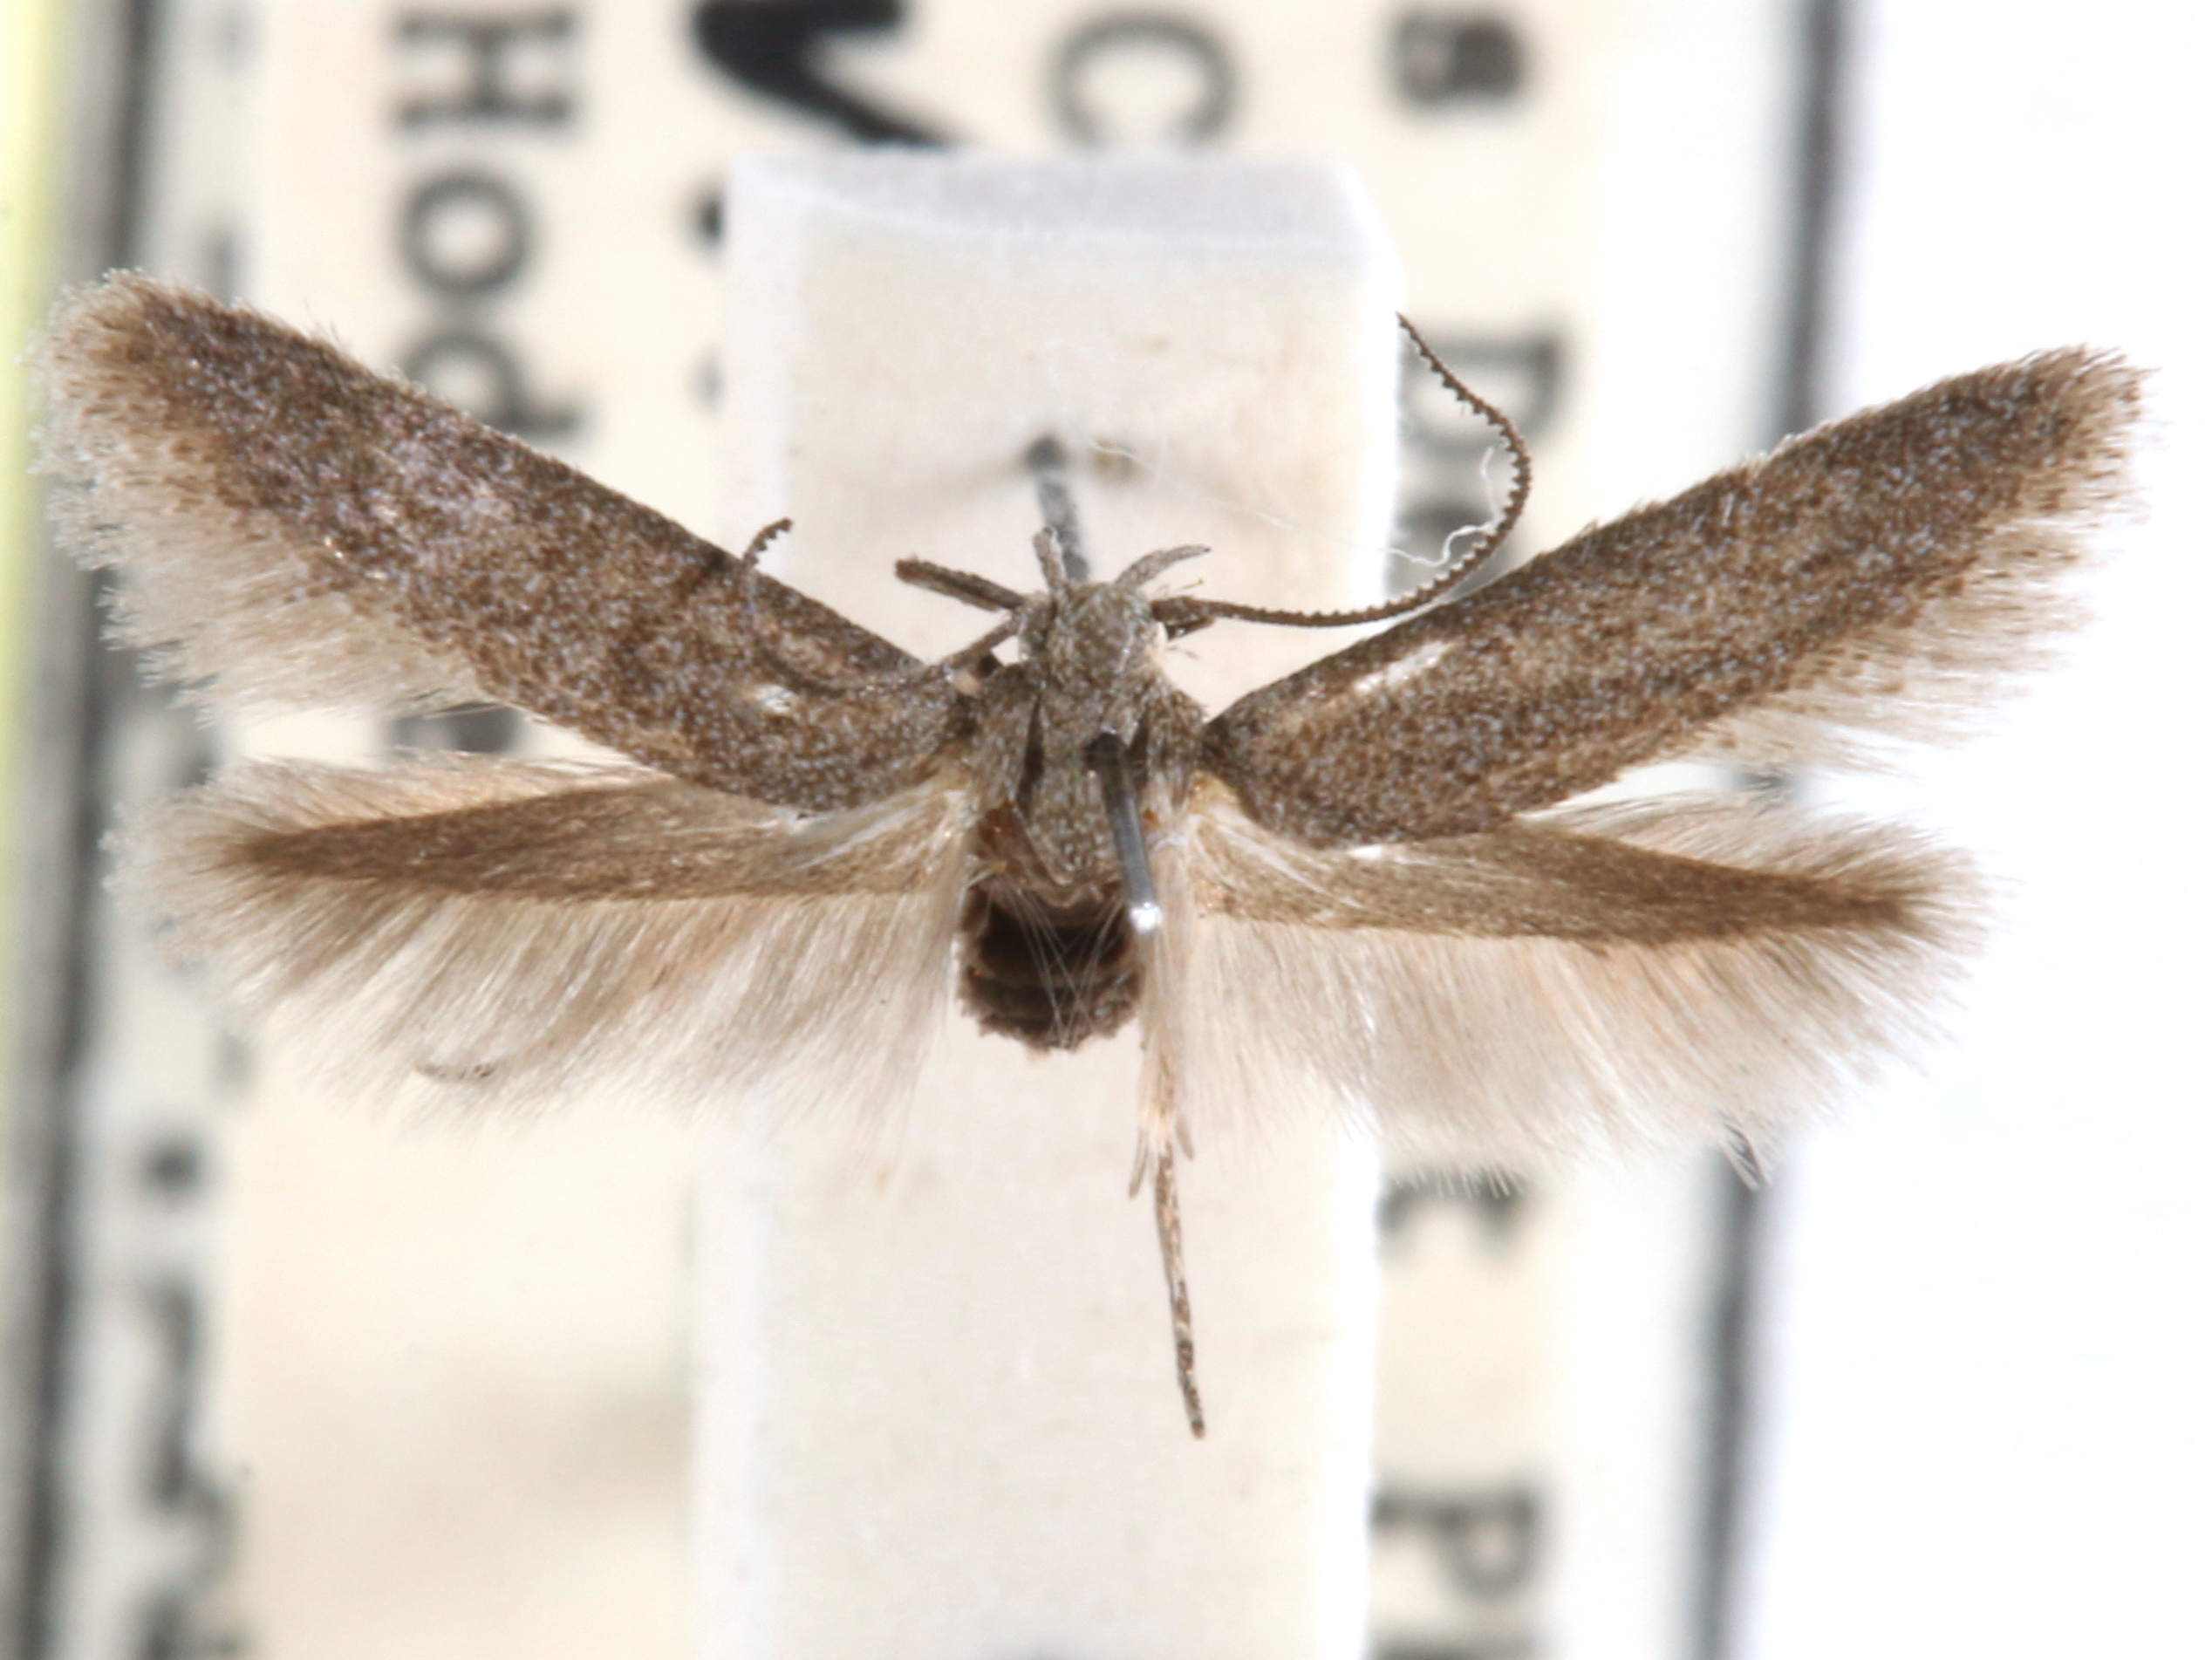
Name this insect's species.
Teladoma helianthi
